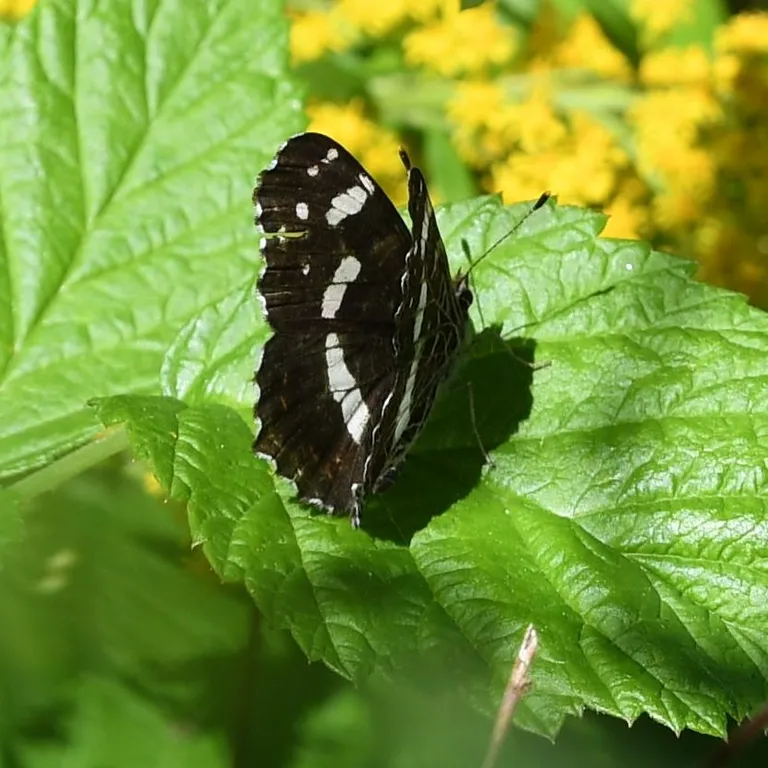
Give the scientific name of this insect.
Araschnia levana
